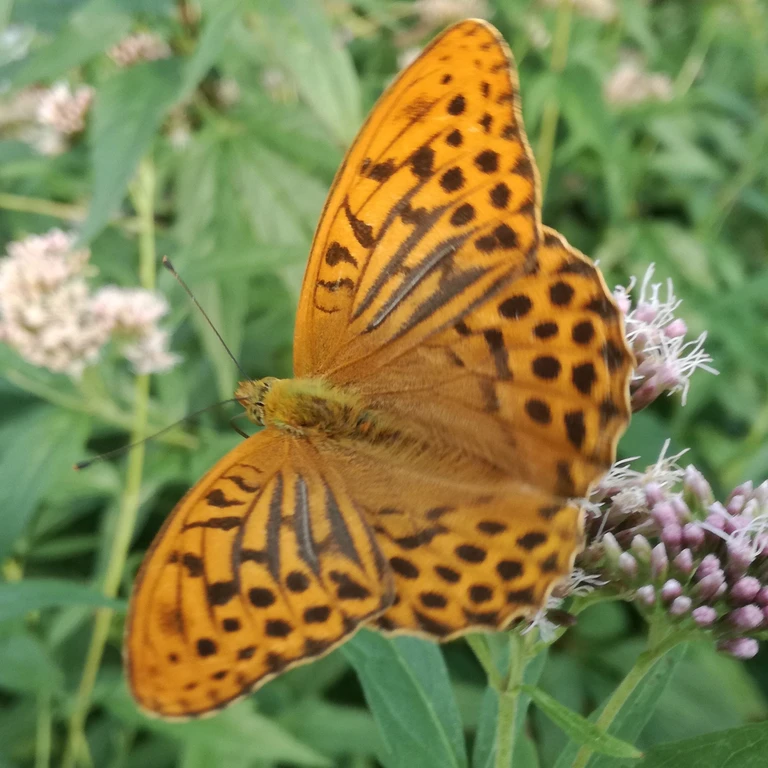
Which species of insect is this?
Argynnis paphia
